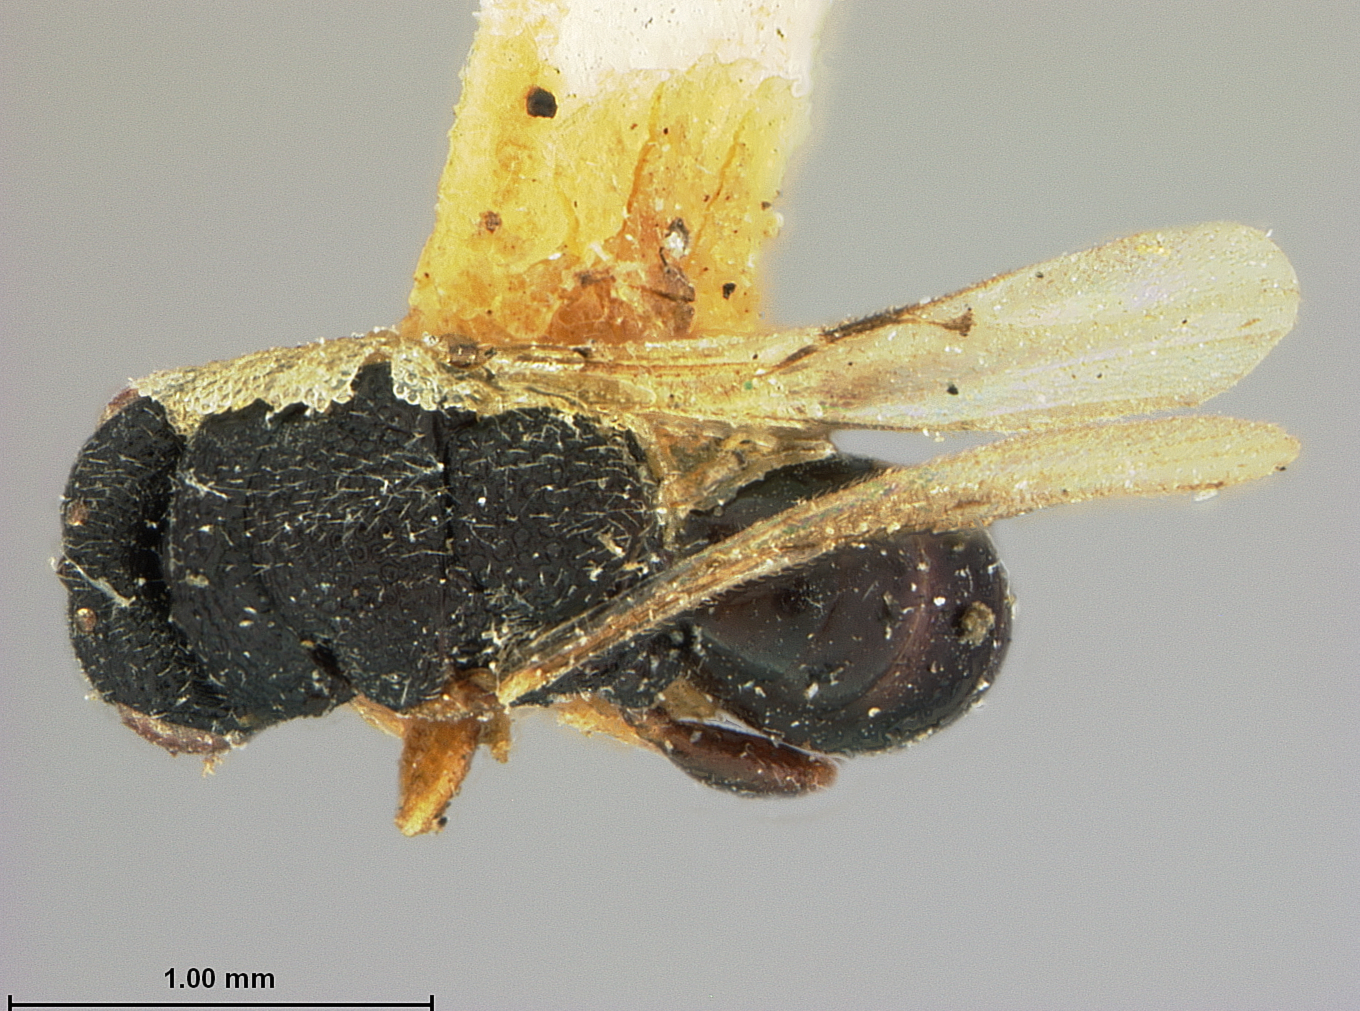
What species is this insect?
Eurytoma sculpta
